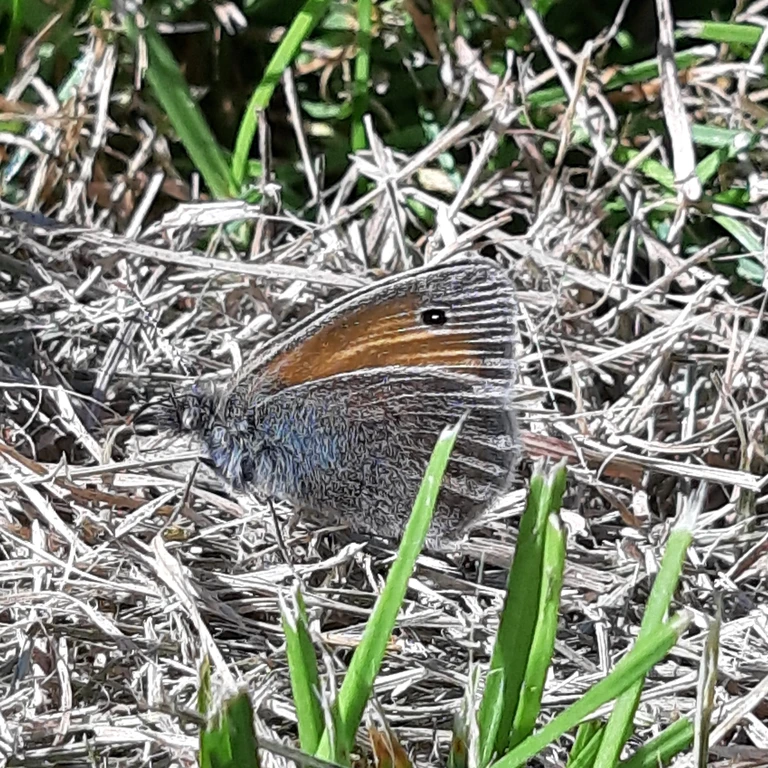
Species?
Coenonympha pamphilus
